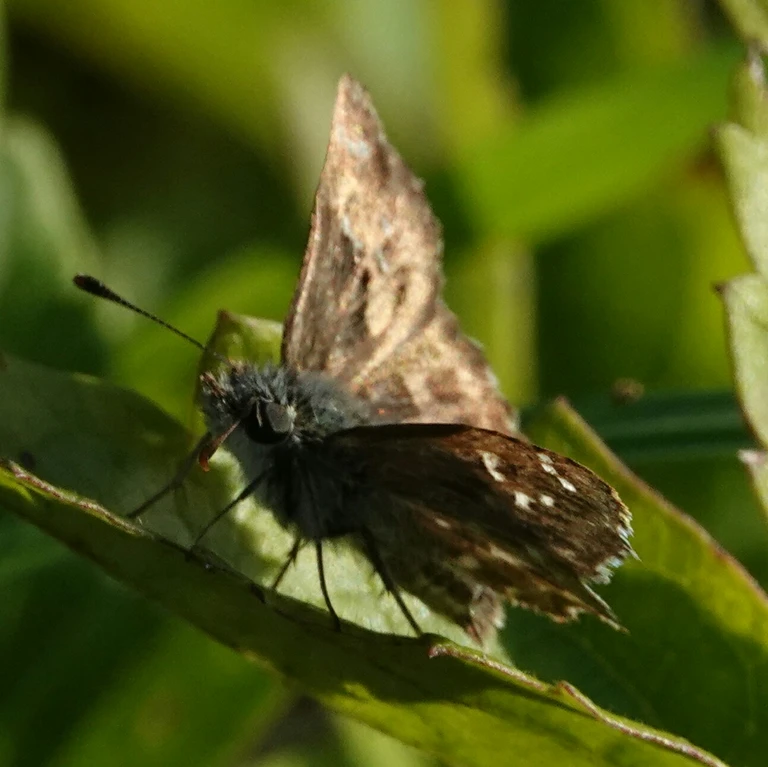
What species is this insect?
Carcharodus alceae
